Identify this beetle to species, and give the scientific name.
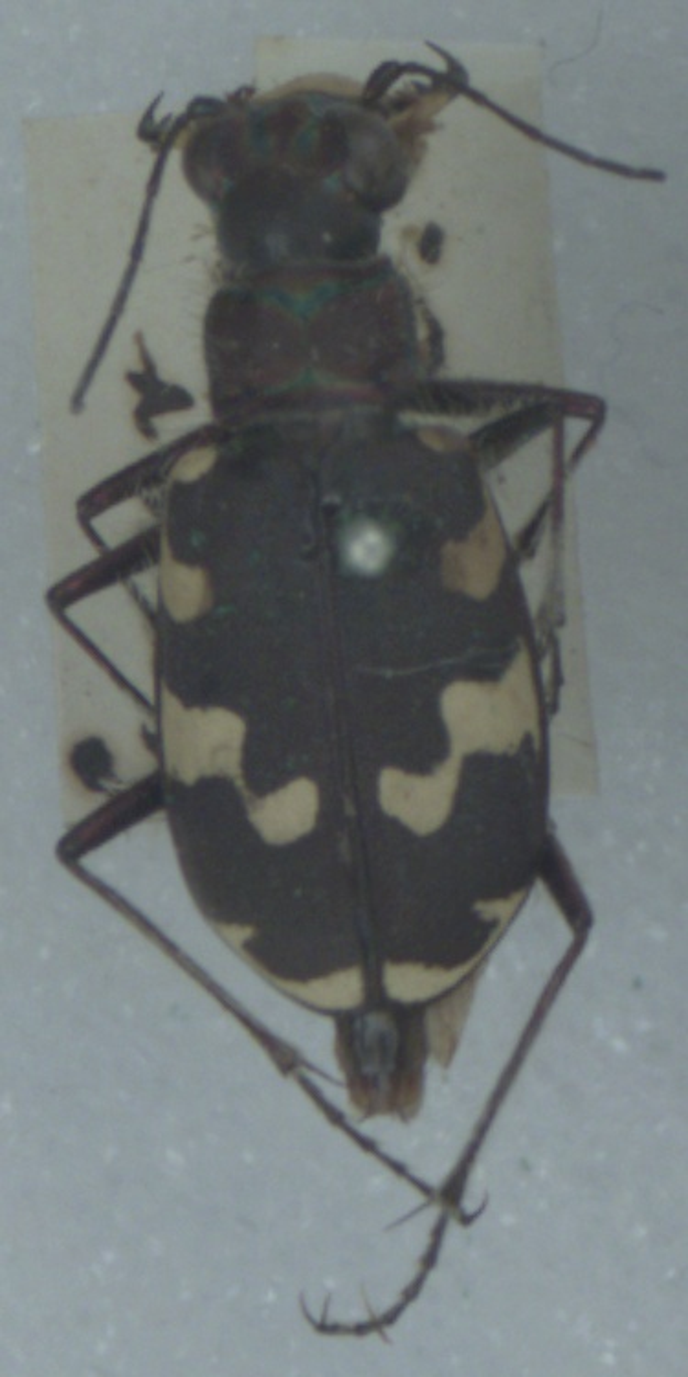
Cicindela maritima
